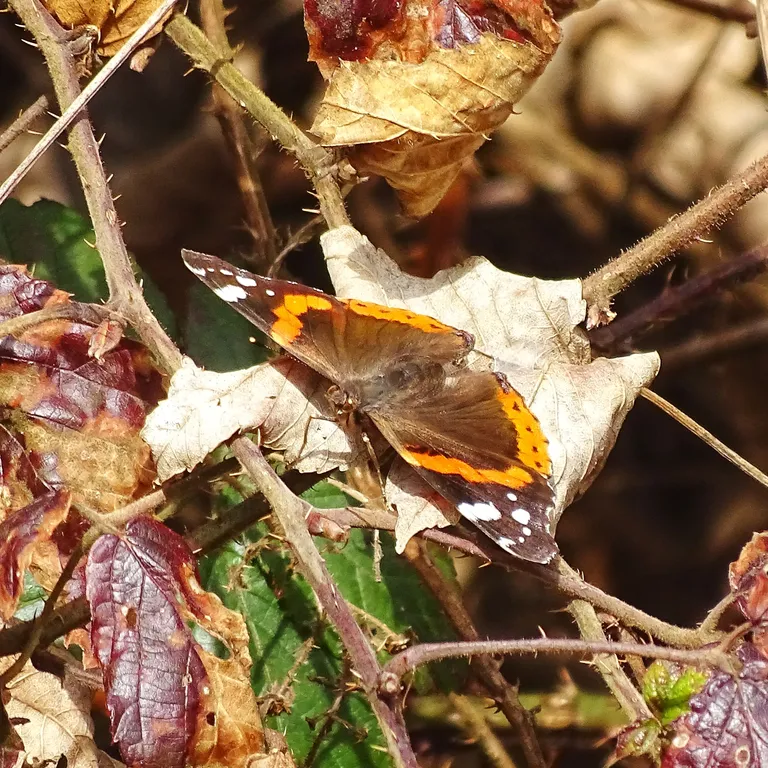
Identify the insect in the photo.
Vanessa atalanta
